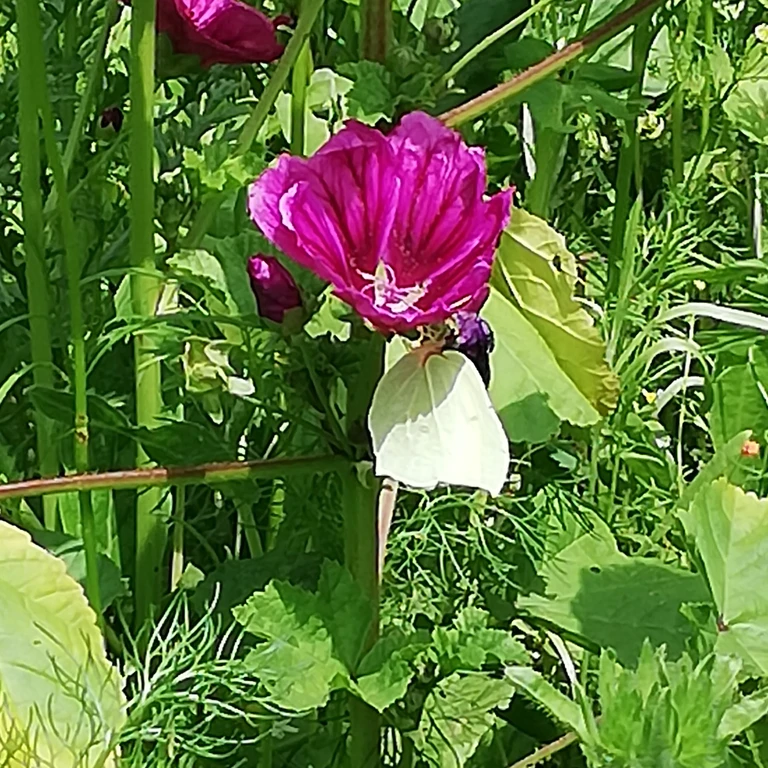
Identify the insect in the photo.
Gonepteryx rhamni
